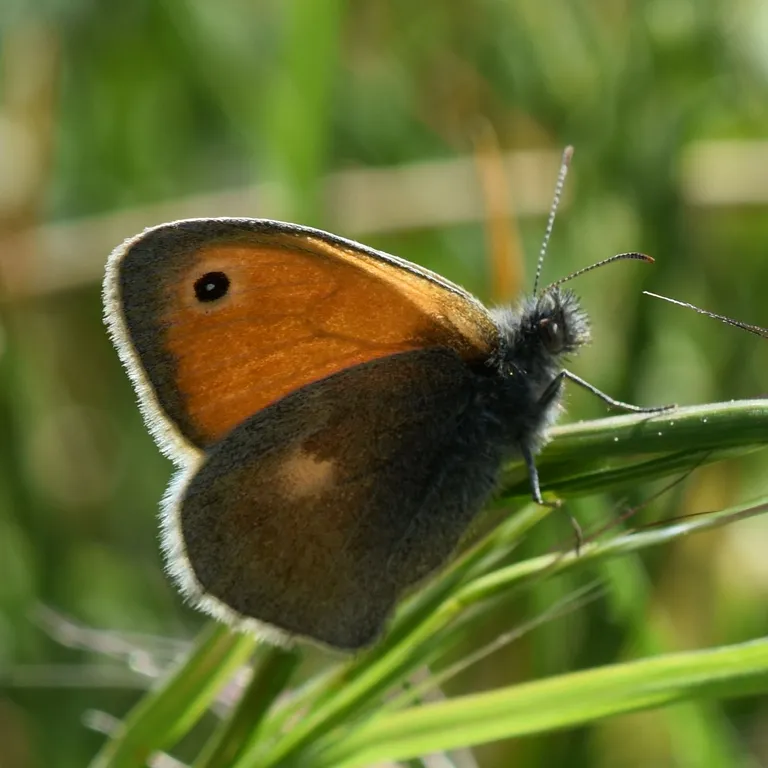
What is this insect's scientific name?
Coenonympha pamphilus
